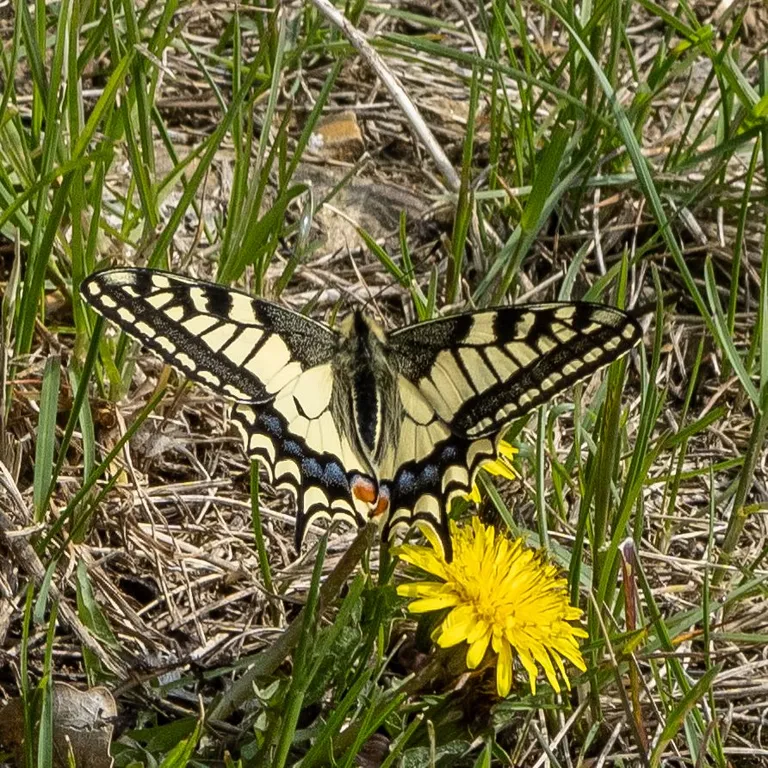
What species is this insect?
Papilio machaon
